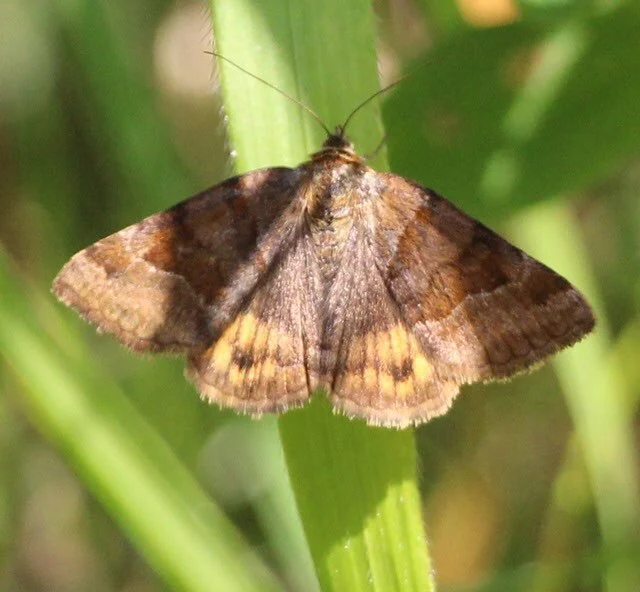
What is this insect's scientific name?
Euclidia glyphica
